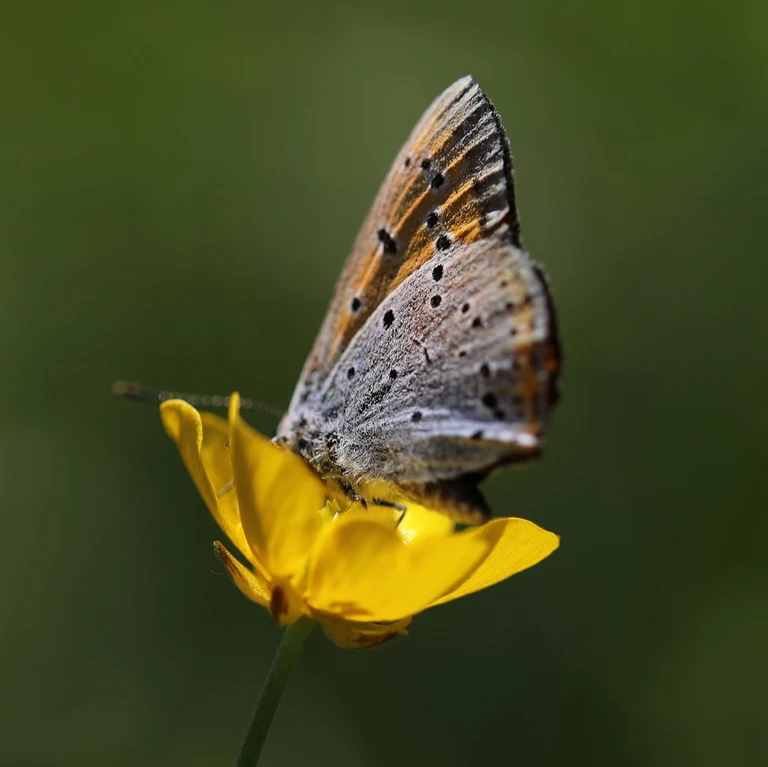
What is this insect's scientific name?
Lycaena dispar
